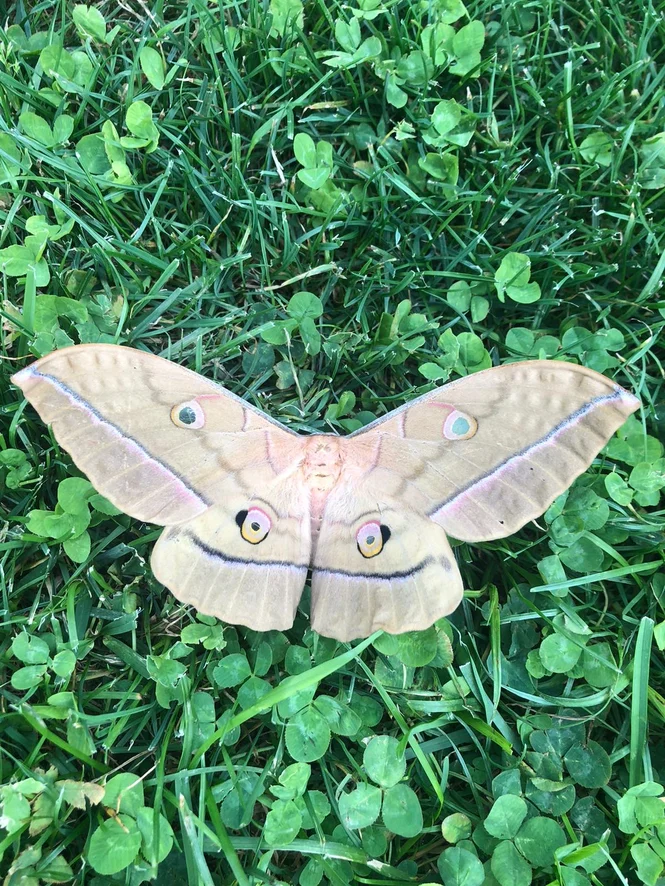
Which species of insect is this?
Antheraea yamamai
